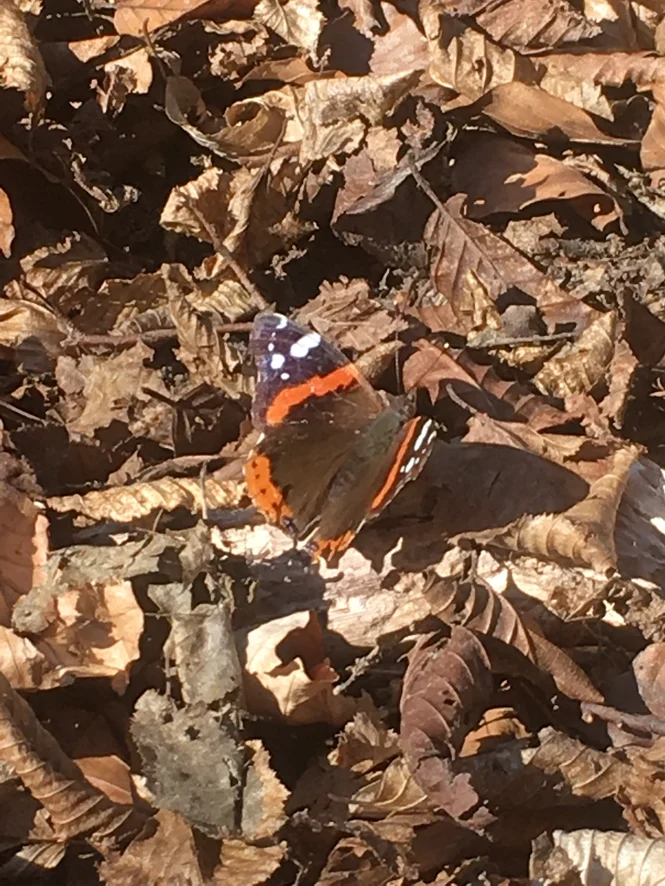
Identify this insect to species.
Vanessa atalanta
